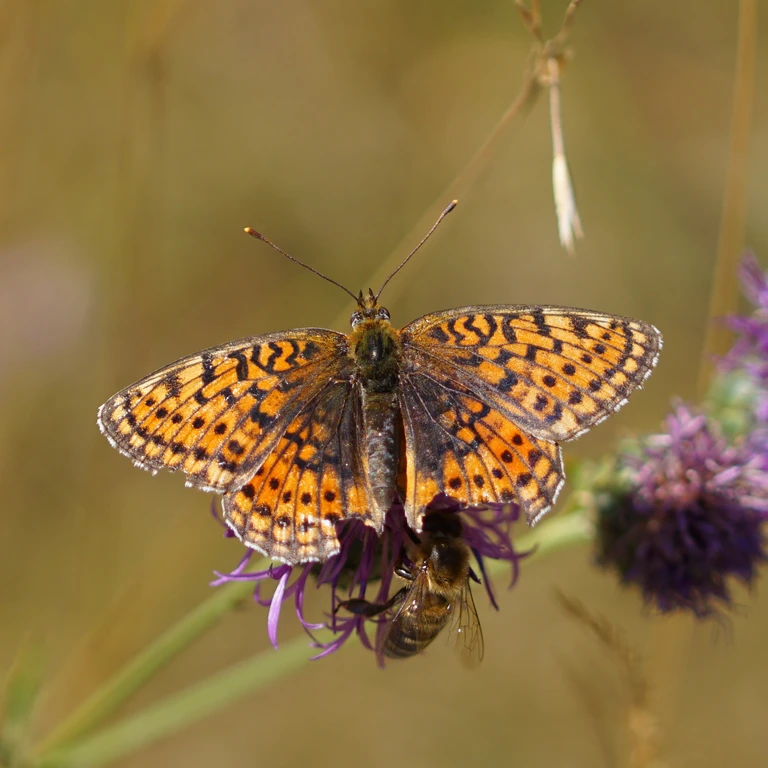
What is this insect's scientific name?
Brenthis hecate
